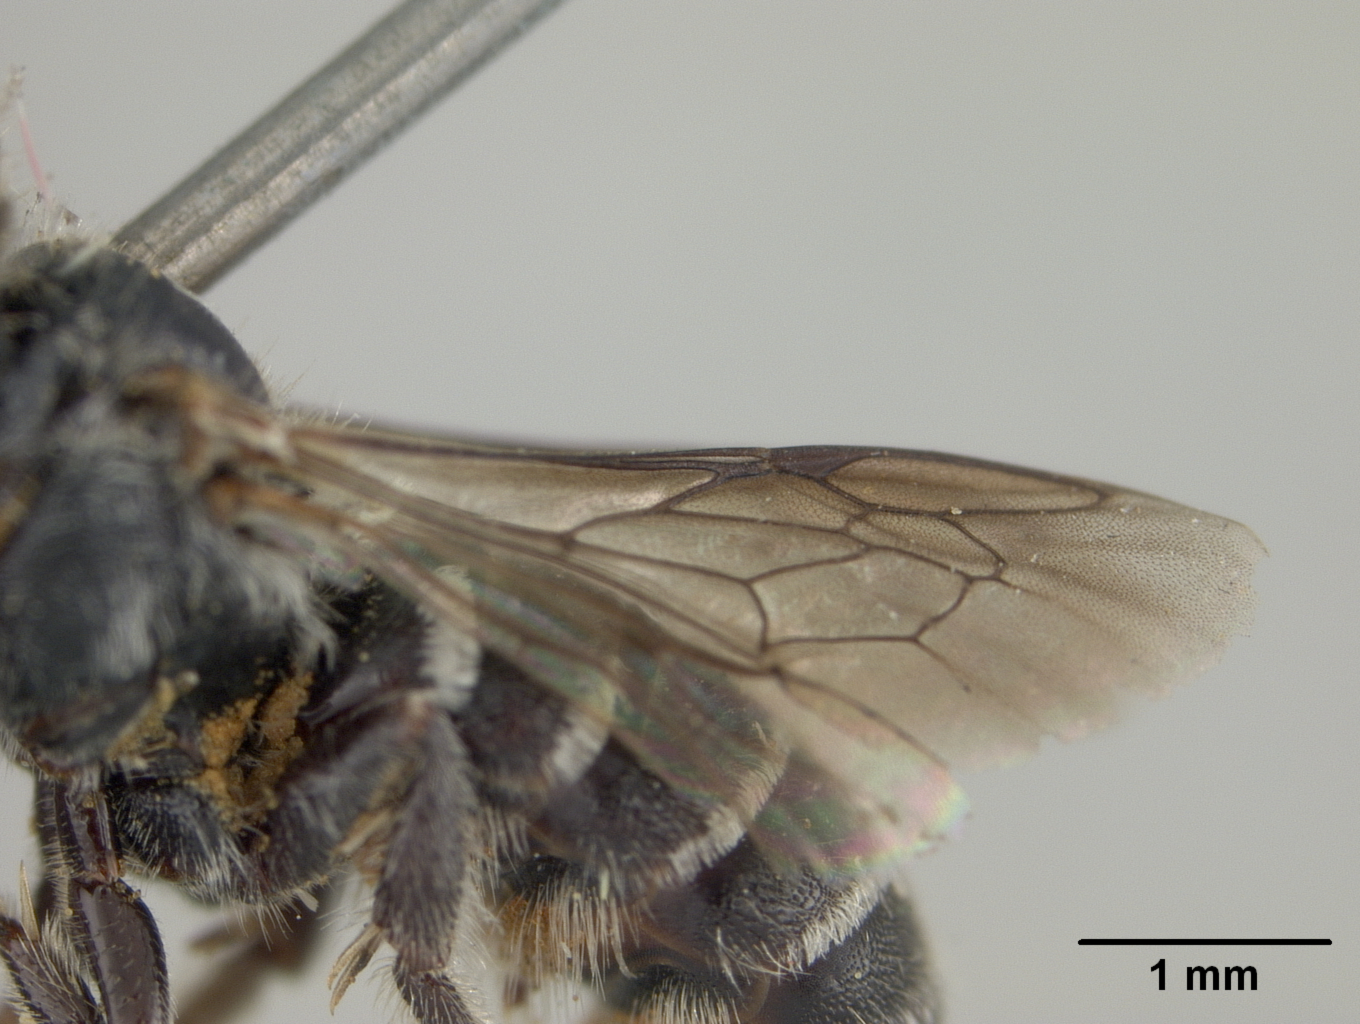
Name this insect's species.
Hoplitis grinnelli
